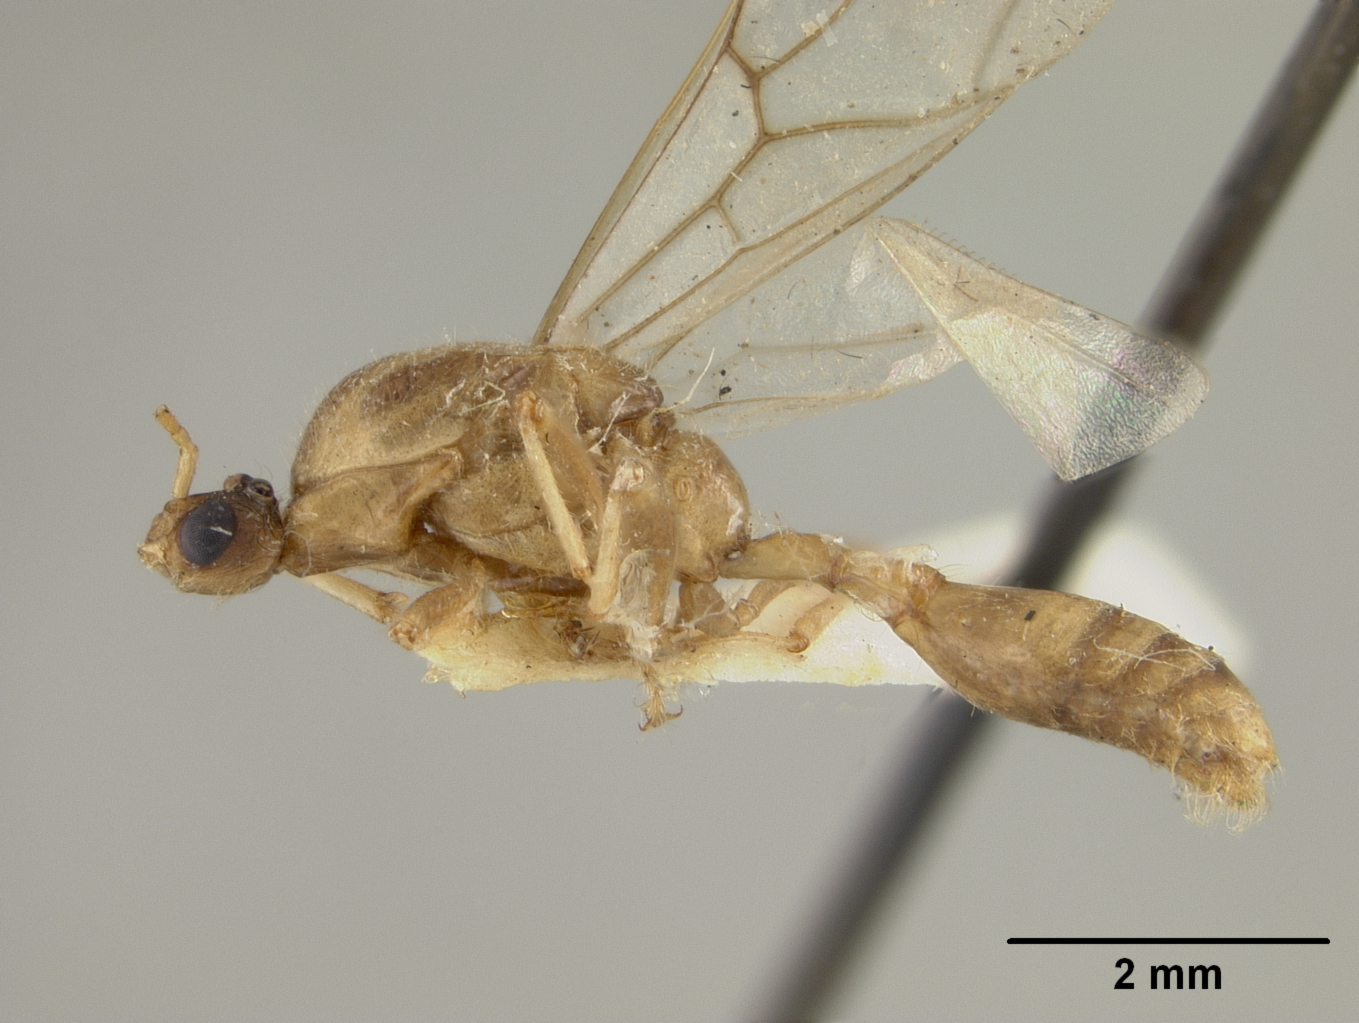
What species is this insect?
Podomyrma carinata
